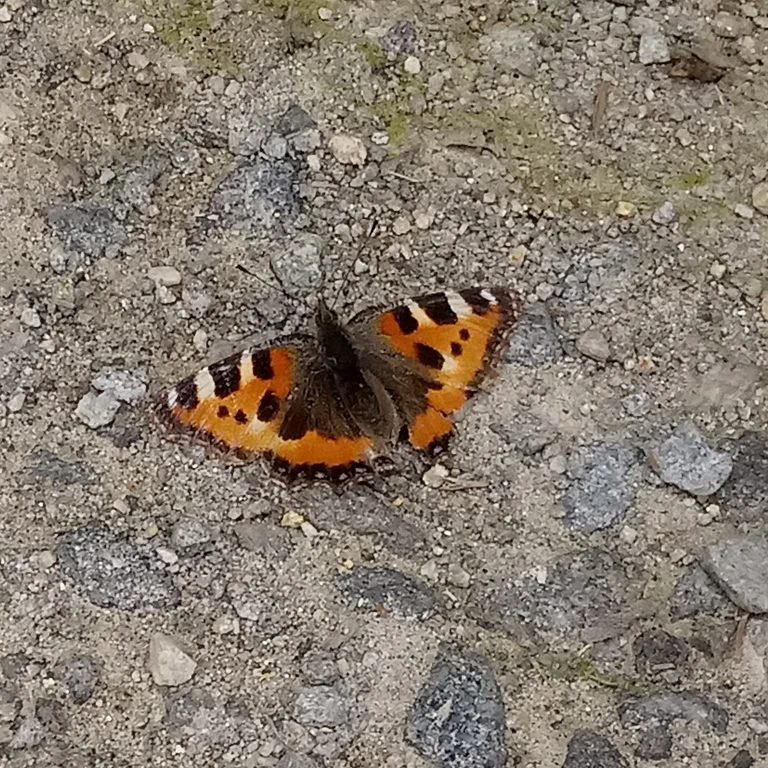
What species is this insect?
Aglais urticae
